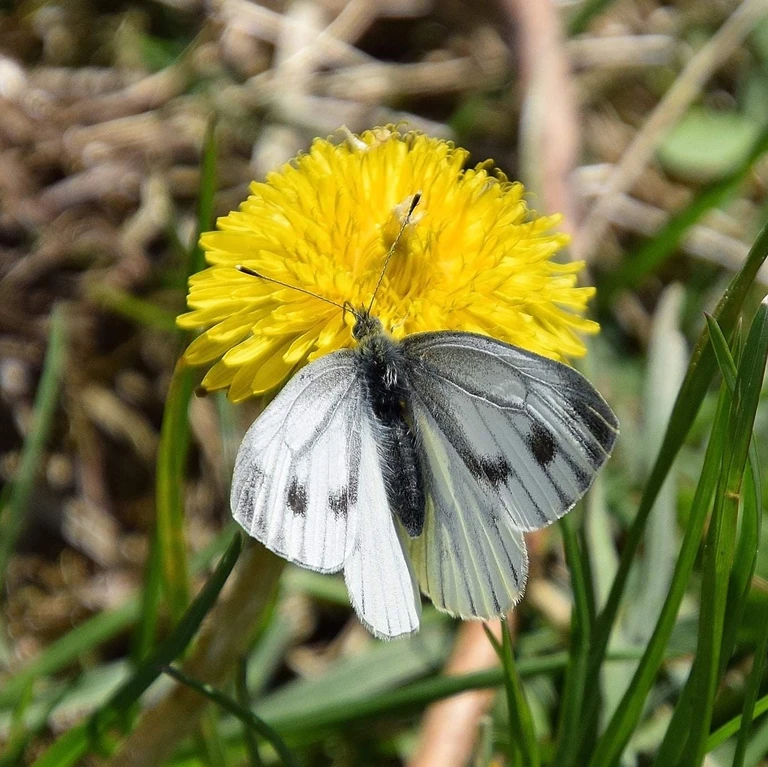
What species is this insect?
Pieris napi
